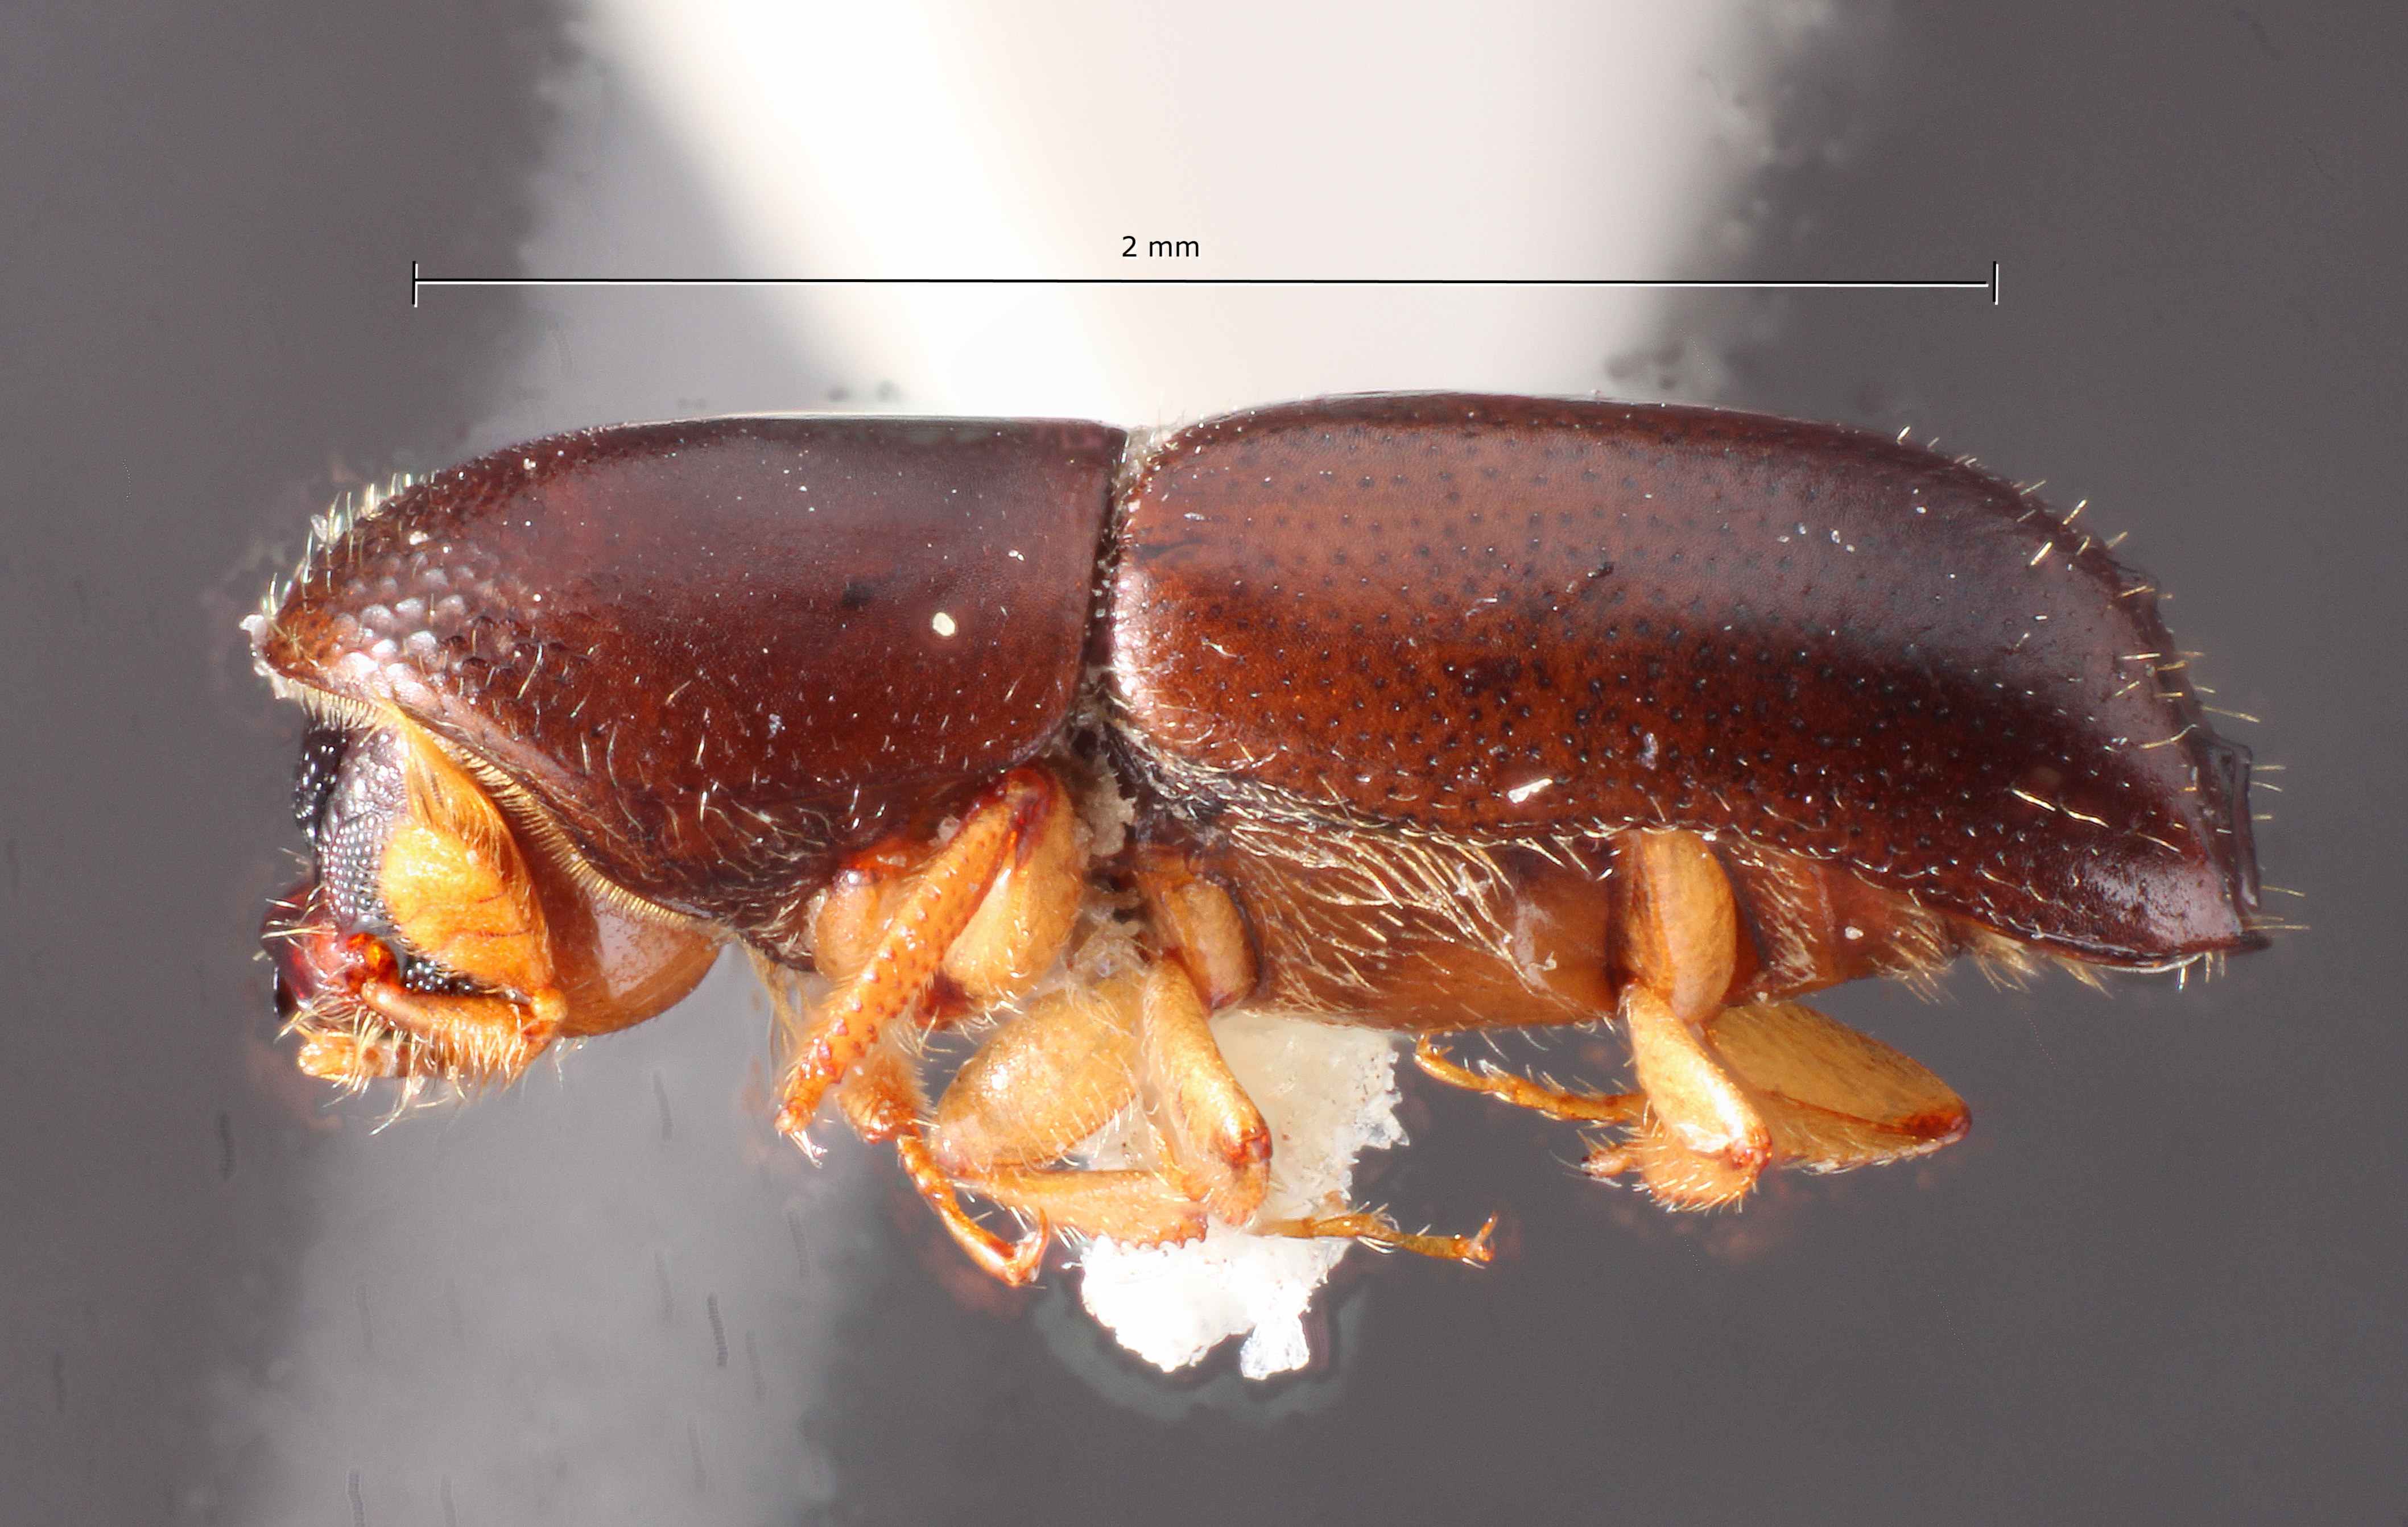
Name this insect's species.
Monarthrum bidentatum
